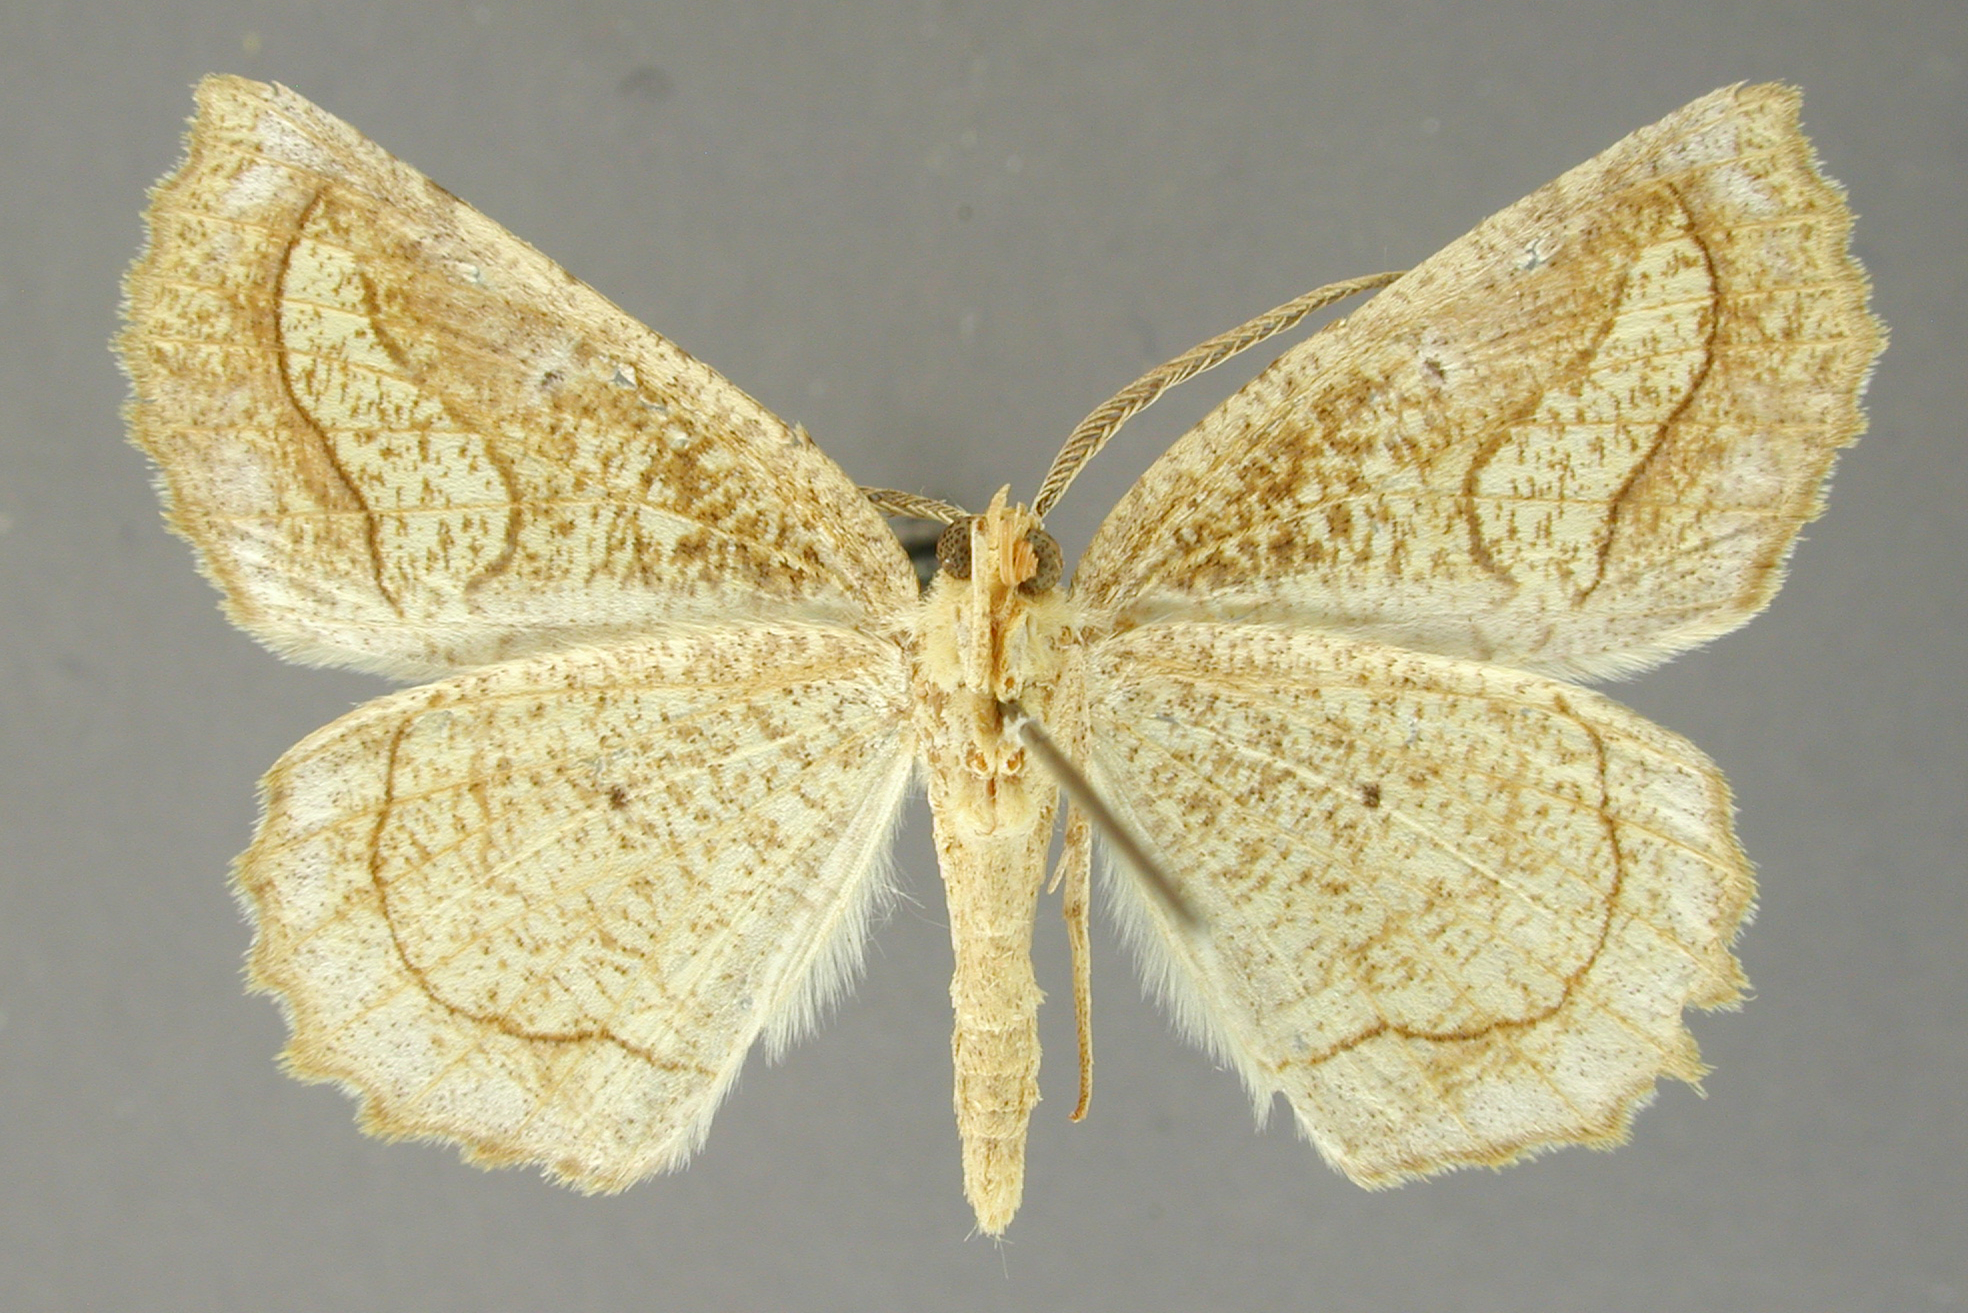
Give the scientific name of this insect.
Selenia isolde
